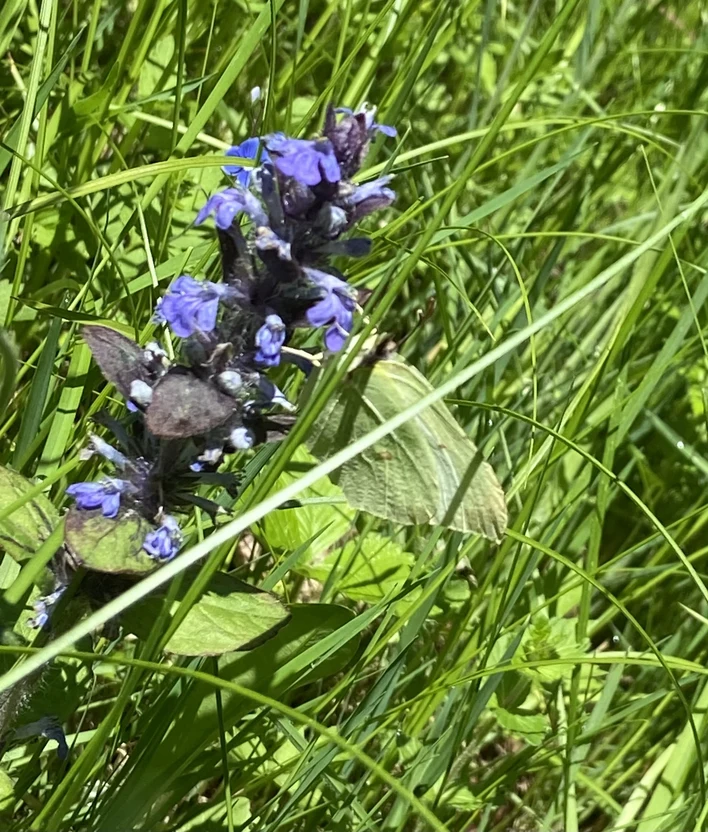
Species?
Gonepteryx rhamni
